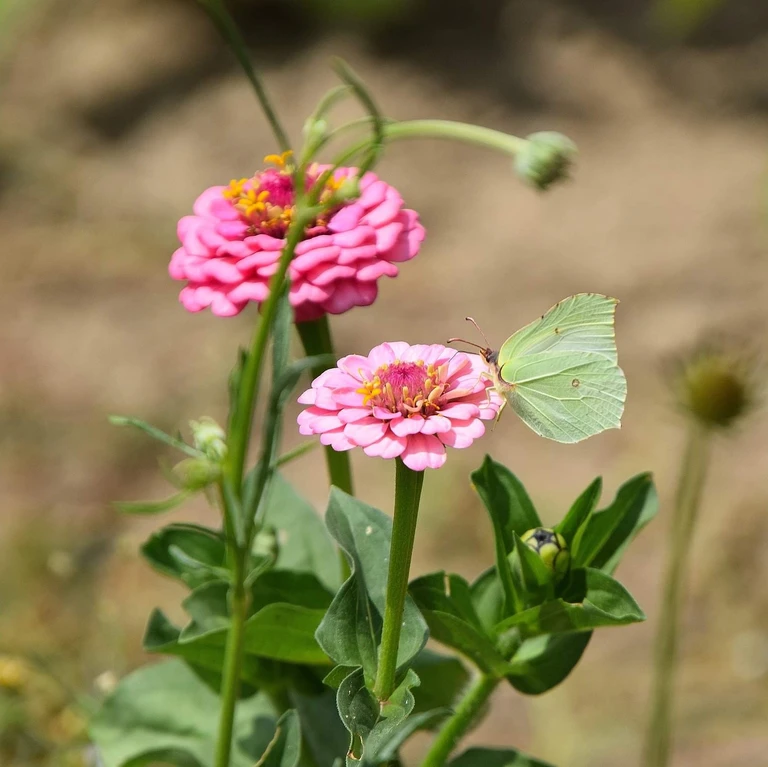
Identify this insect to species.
Gonepteryx rhamni
